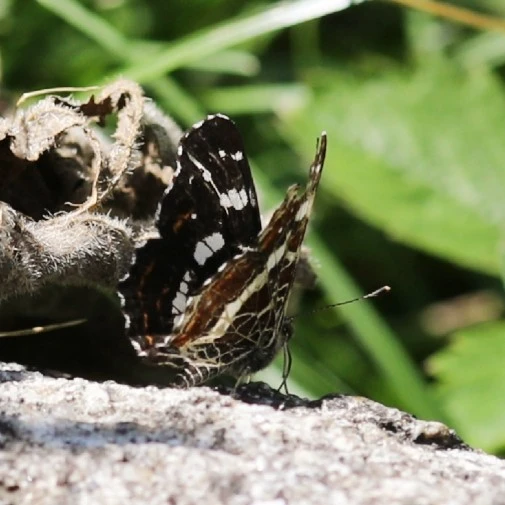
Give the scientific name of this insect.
Araschnia levana
